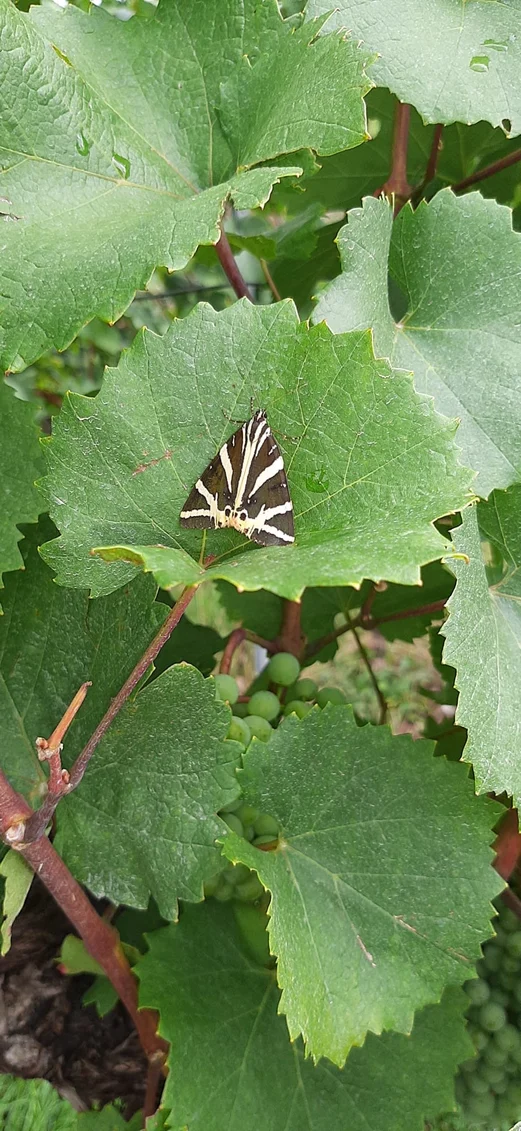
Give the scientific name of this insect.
Euplagia quadripunctaria
